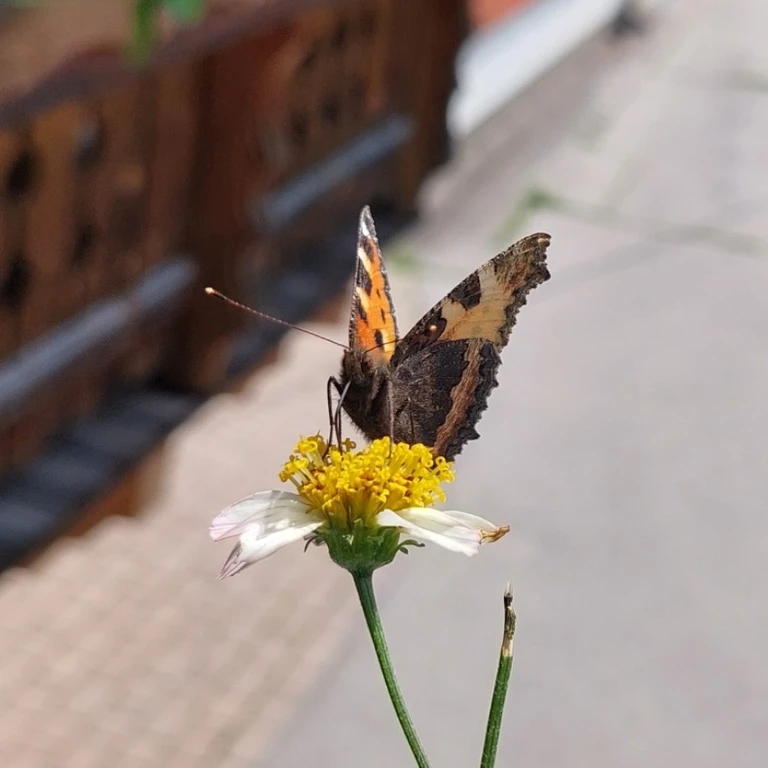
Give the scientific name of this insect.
Aglais urticae
